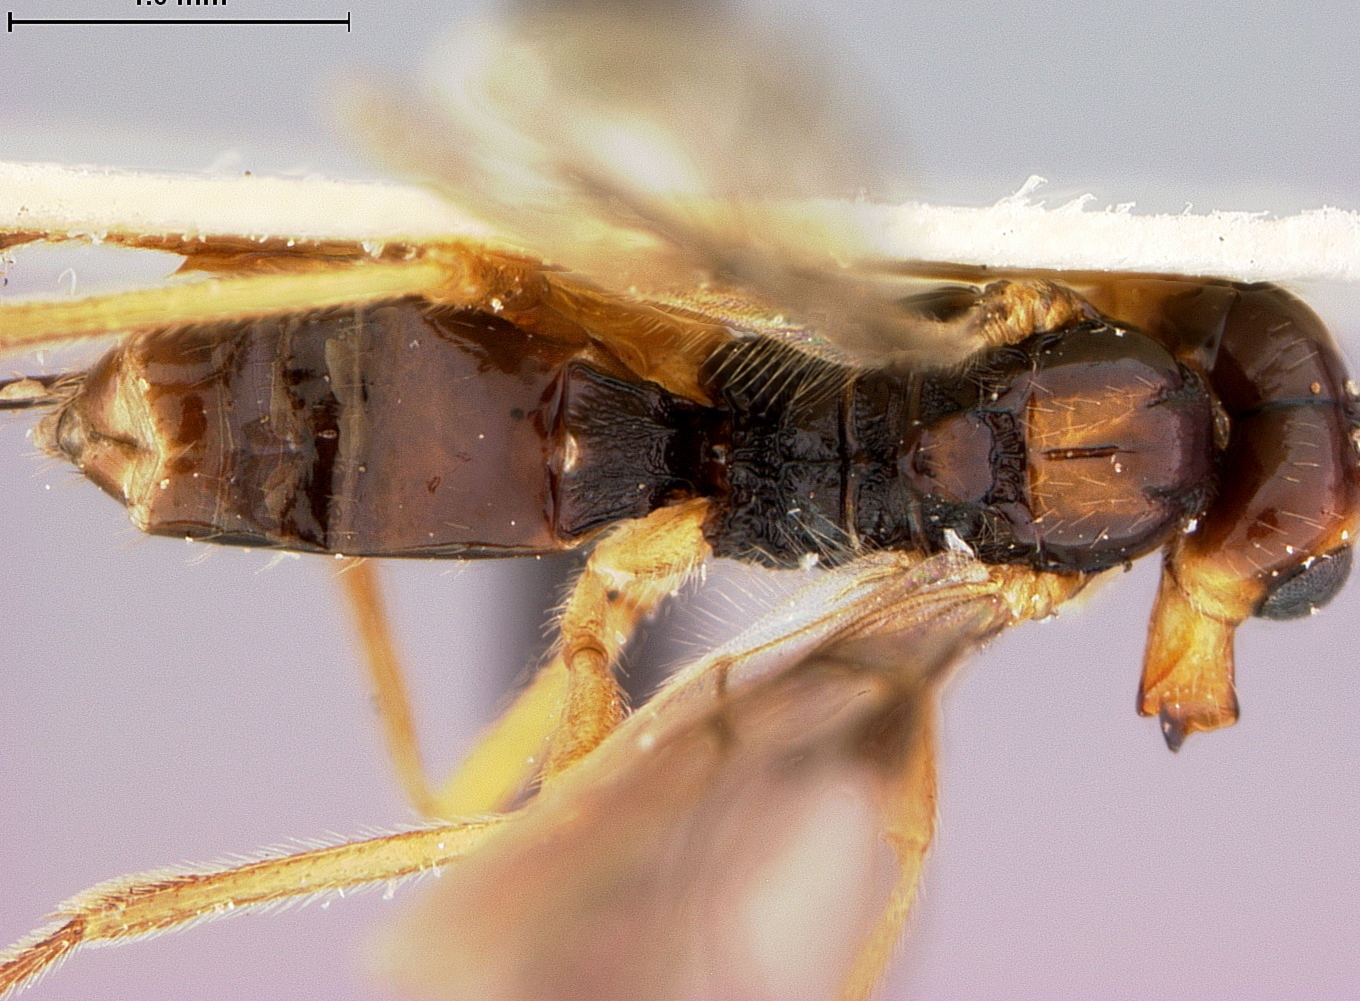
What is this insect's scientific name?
Phaenocarpa divergens
